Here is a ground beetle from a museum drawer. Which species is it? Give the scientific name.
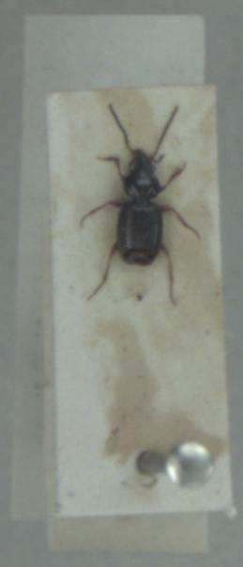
Bembidion mannerheimii
